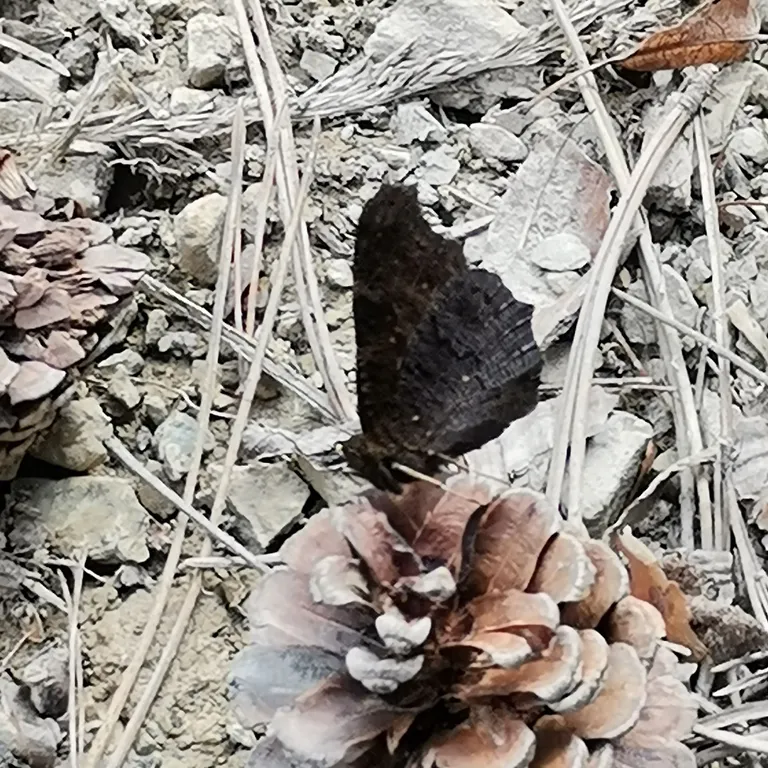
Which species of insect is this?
Aglais io
